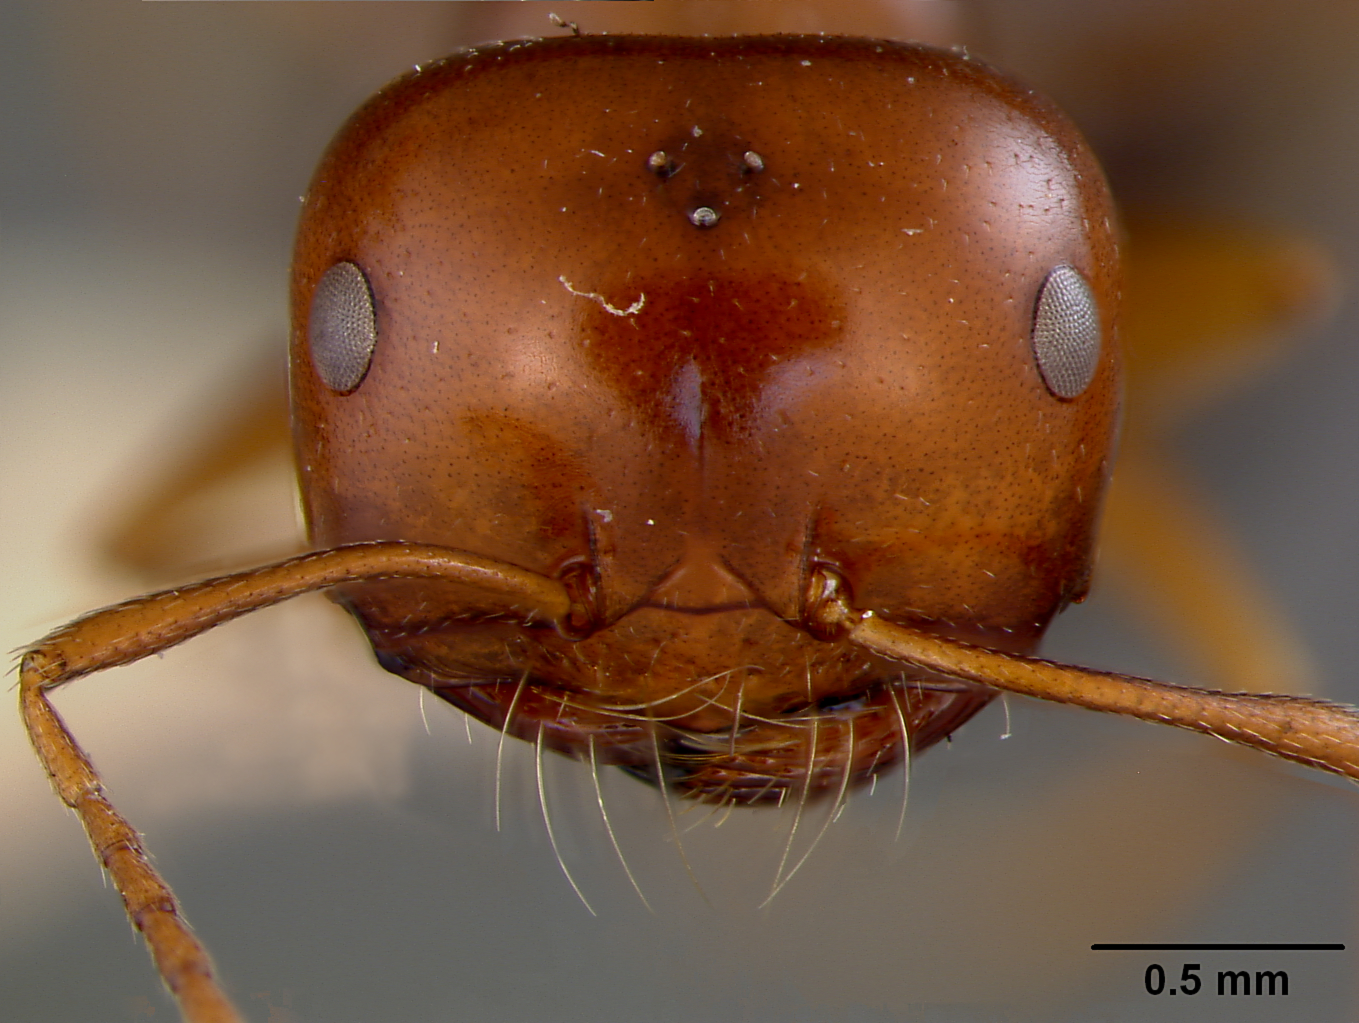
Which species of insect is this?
Melophorus turneri
